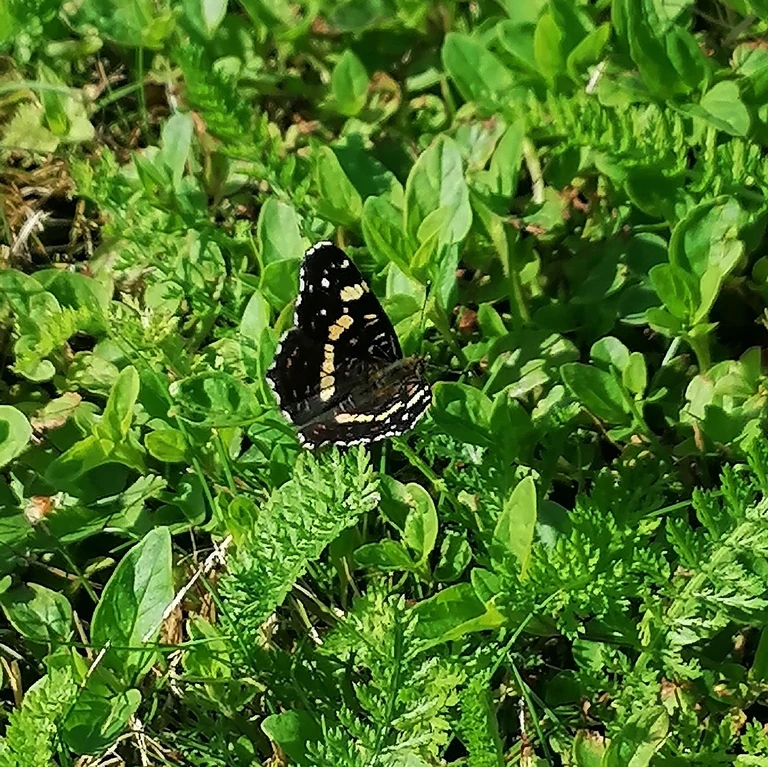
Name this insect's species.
Araschnia levana
